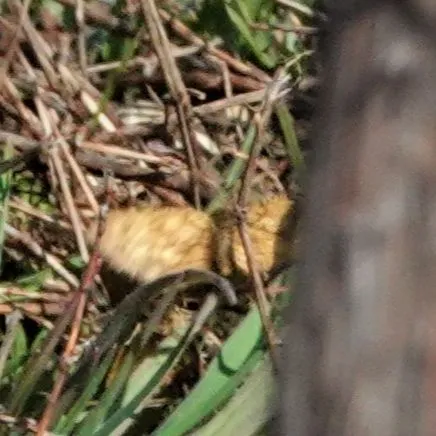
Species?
Ematurga atomaria
